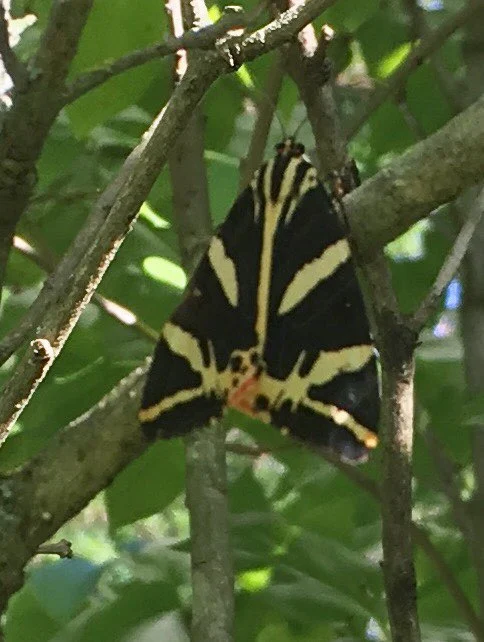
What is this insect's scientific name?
Euplagia quadripunctaria
